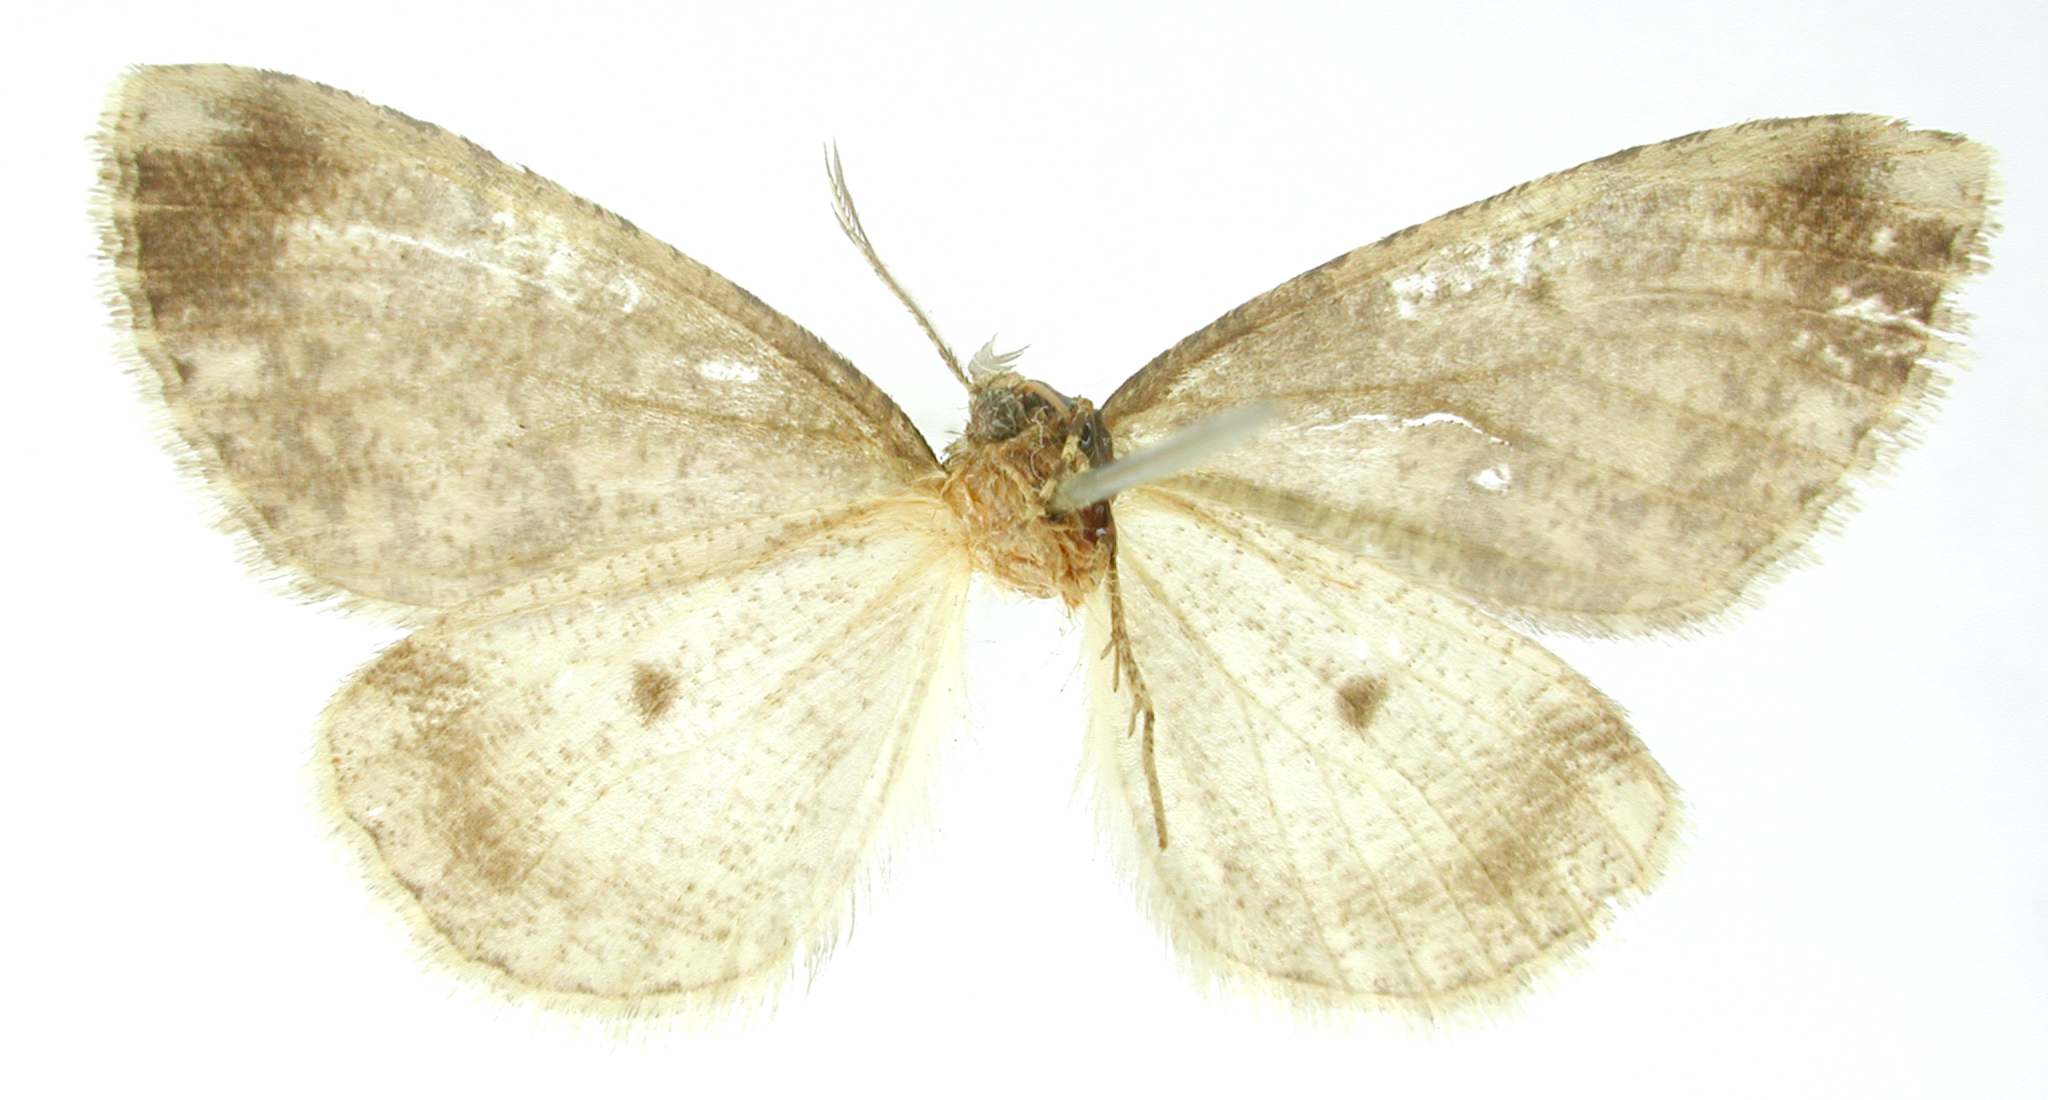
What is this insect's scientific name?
Tephrosia axica
